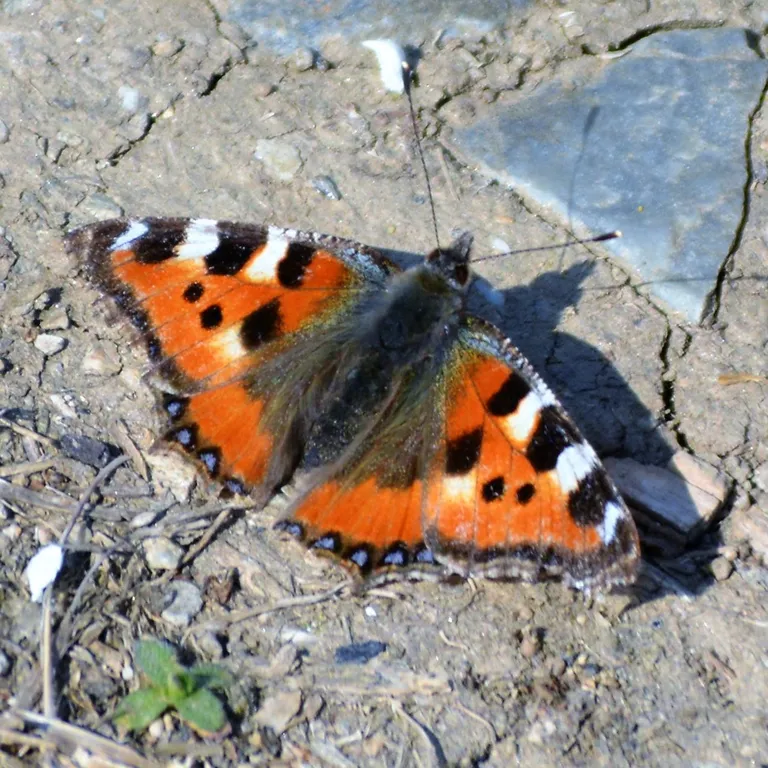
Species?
Aglais urticae
